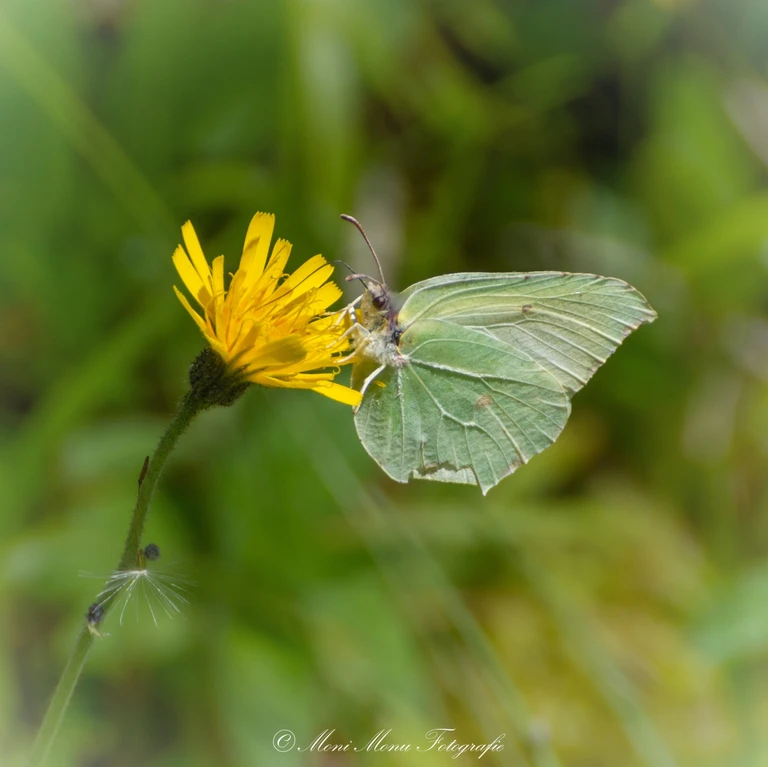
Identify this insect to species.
Gonepteryx rhamni
